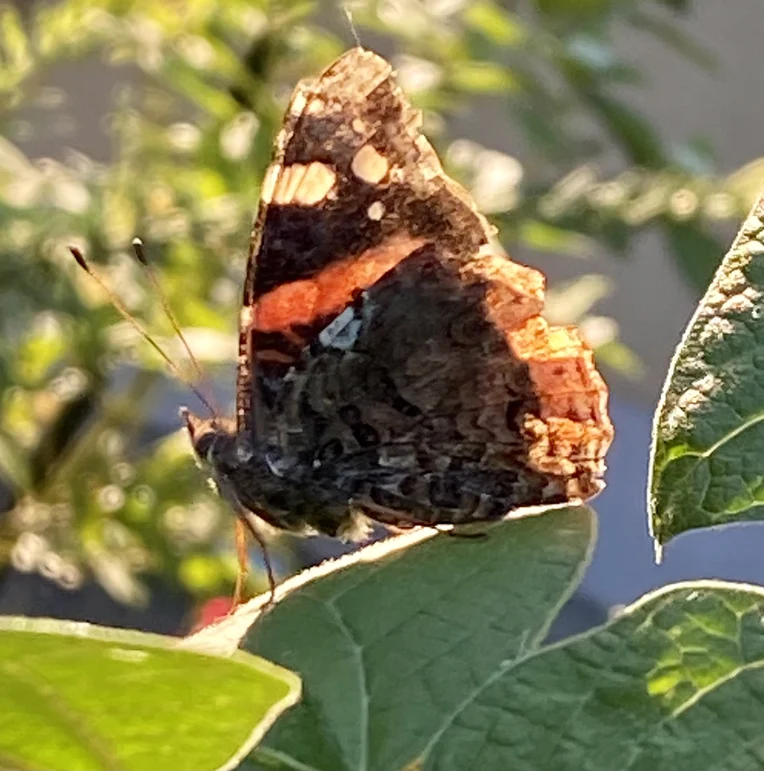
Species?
Vanessa atalanta
